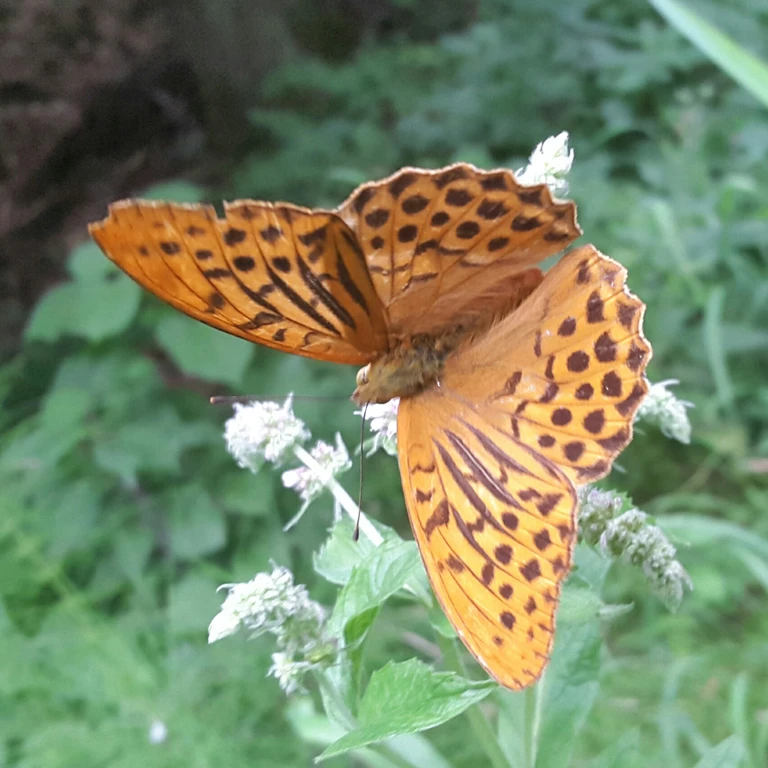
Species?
Argynnis paphia
